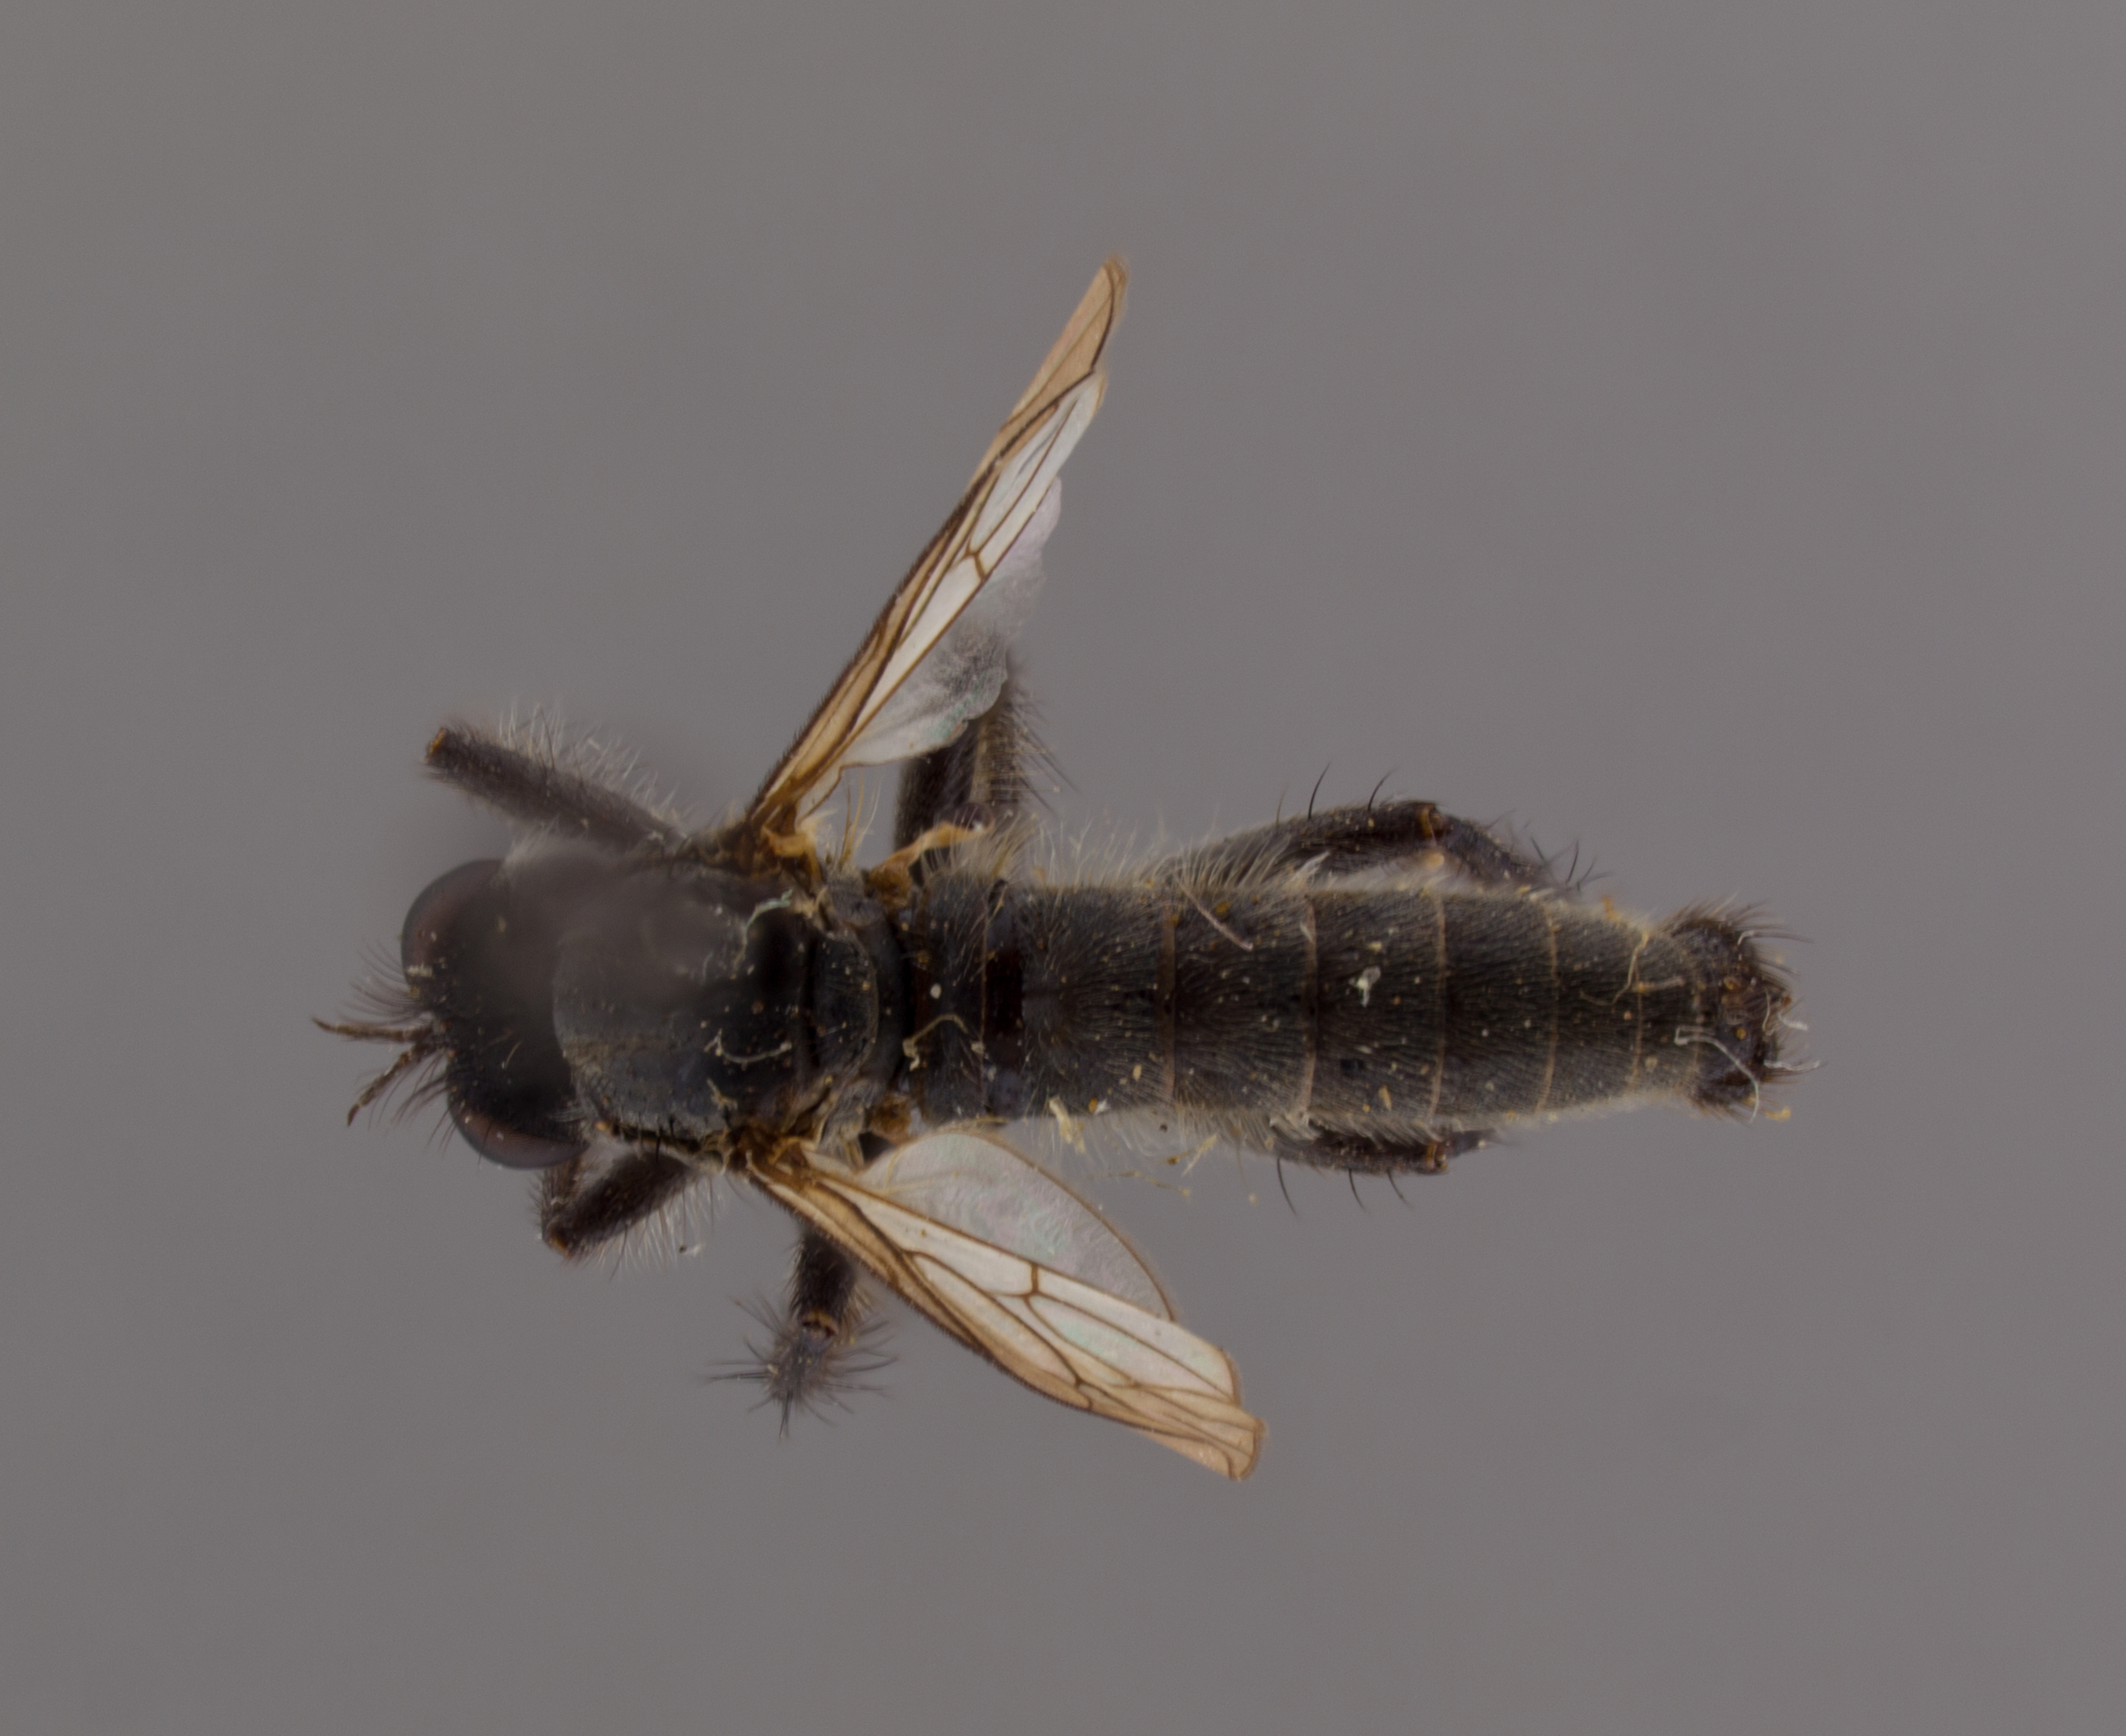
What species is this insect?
Lasiopogon polensis
